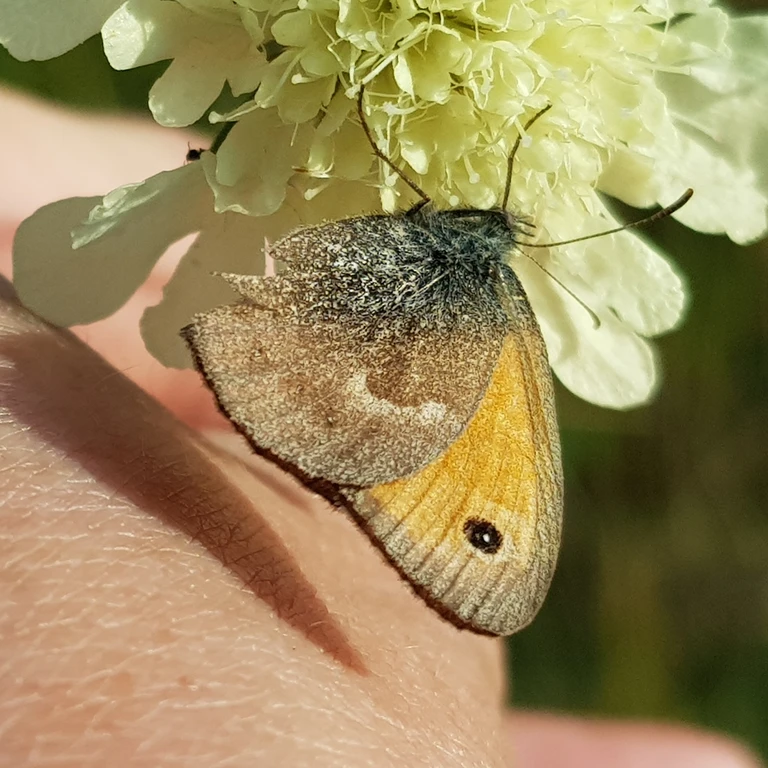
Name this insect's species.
Coenonympha pamphilus
